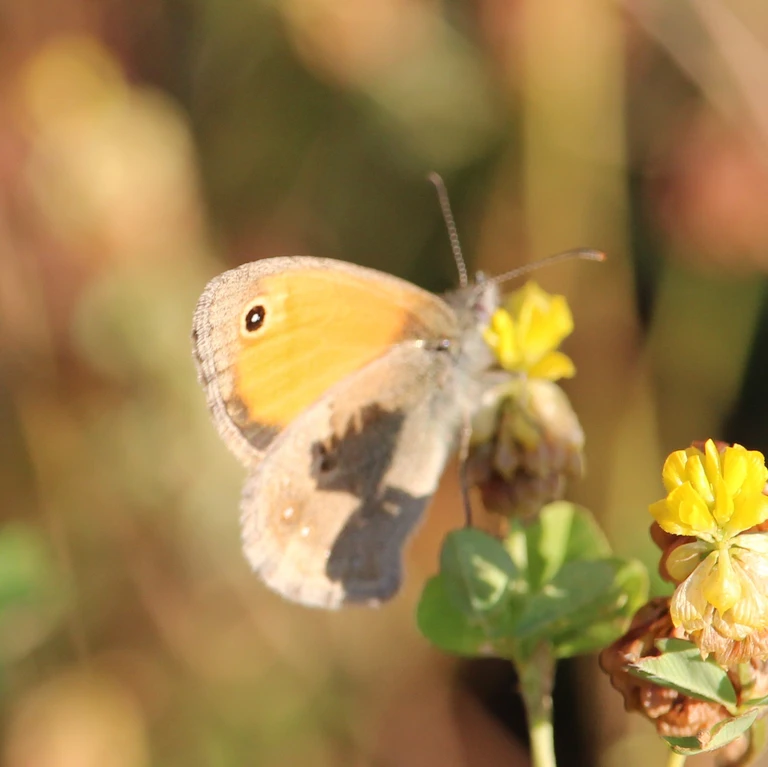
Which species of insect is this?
Coenonympha pamphilus
